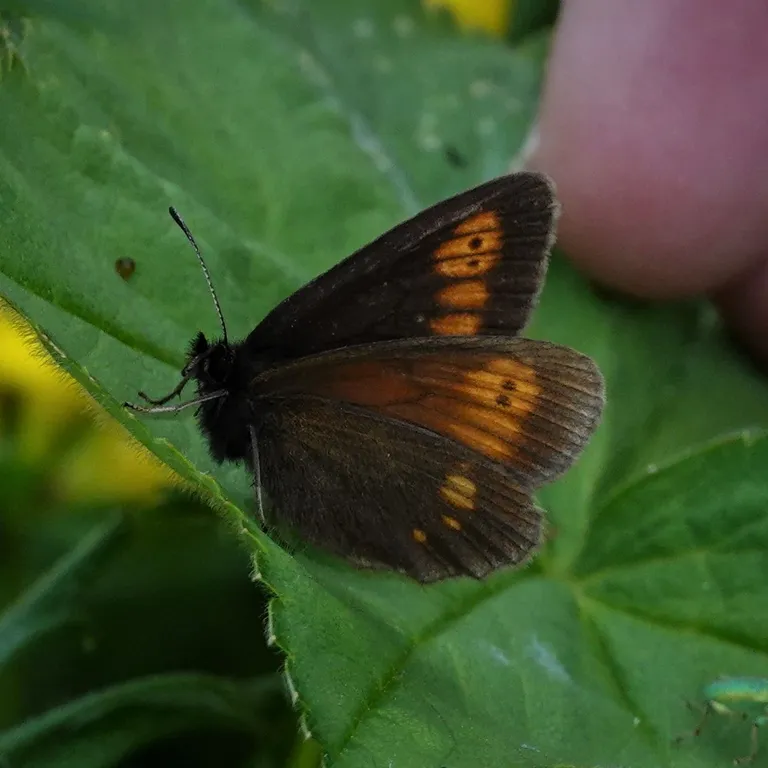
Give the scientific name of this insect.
Erebia eriphyle
